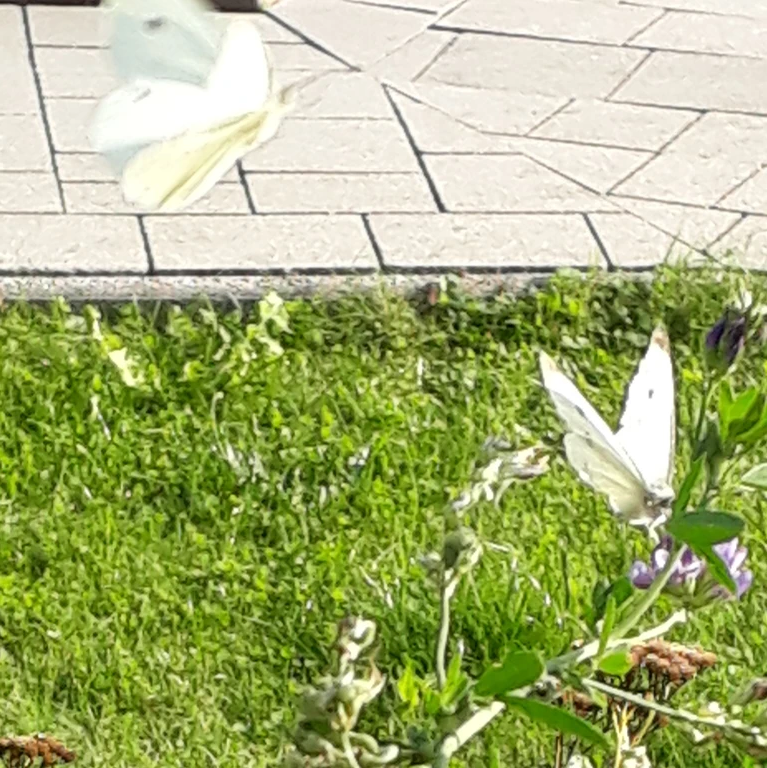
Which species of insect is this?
Pieris rapae
